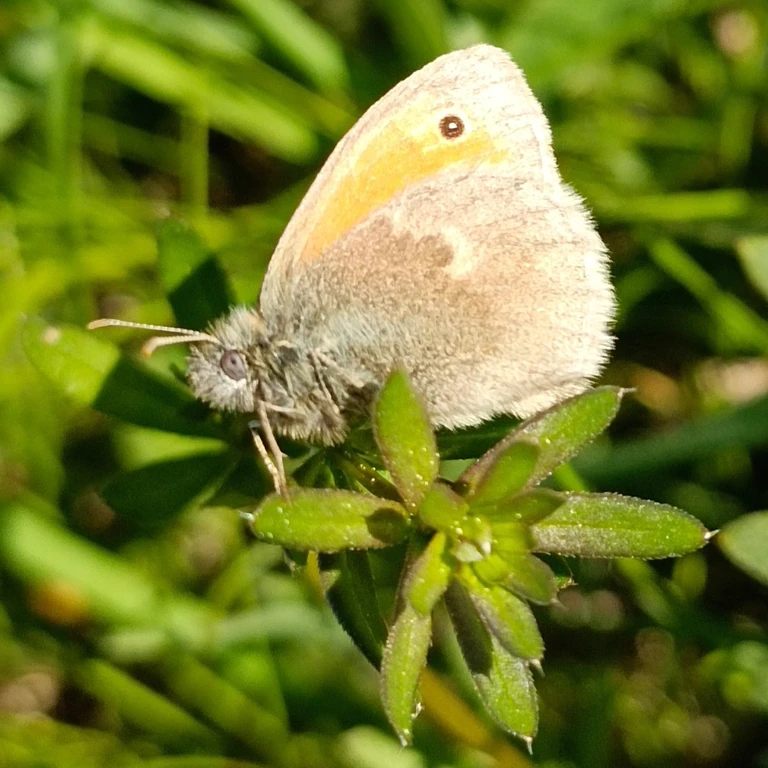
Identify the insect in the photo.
Coenonympha pamphilus
